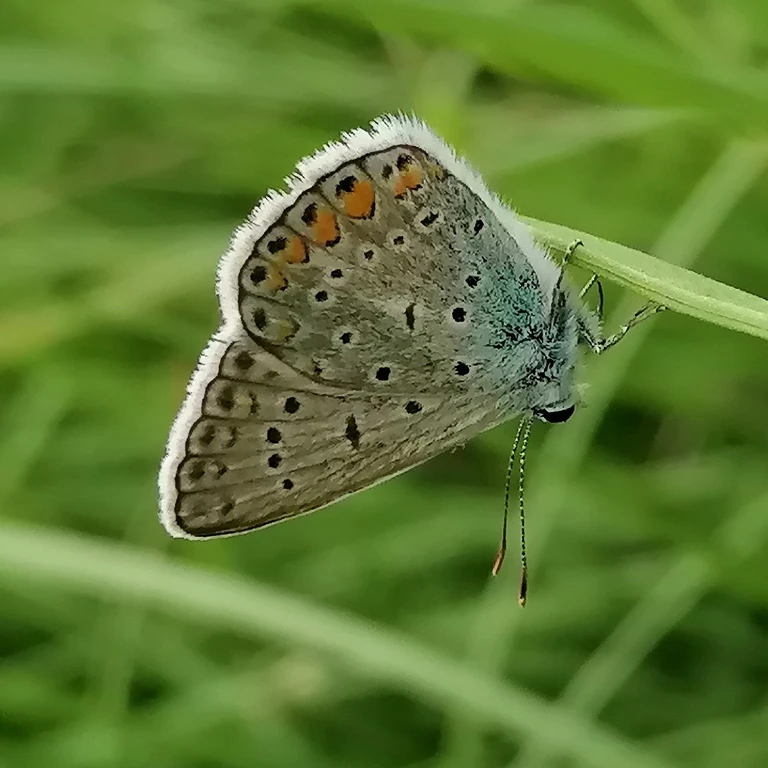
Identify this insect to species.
Polyommatus icarus
